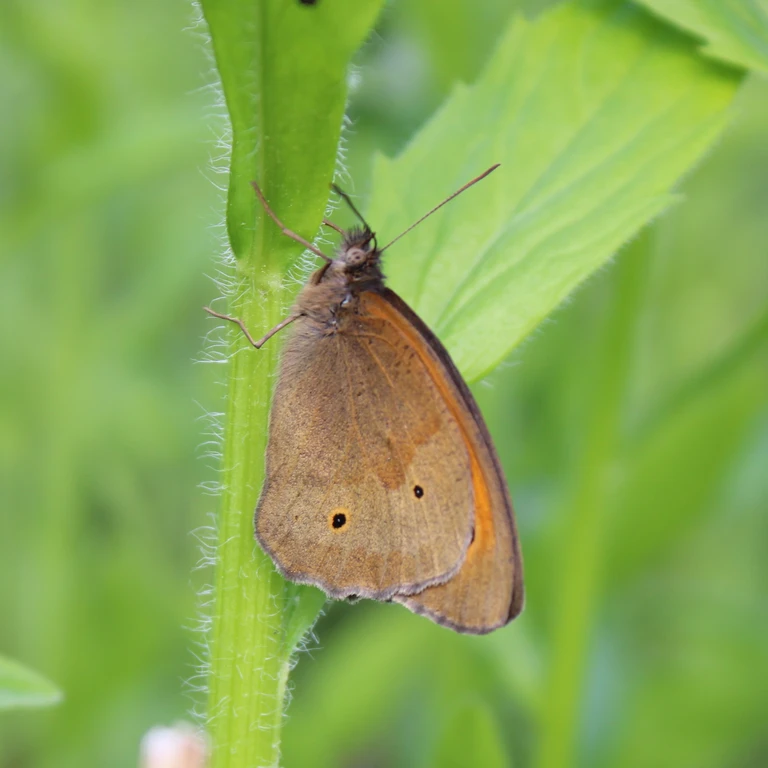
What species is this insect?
Maniola jurtina
